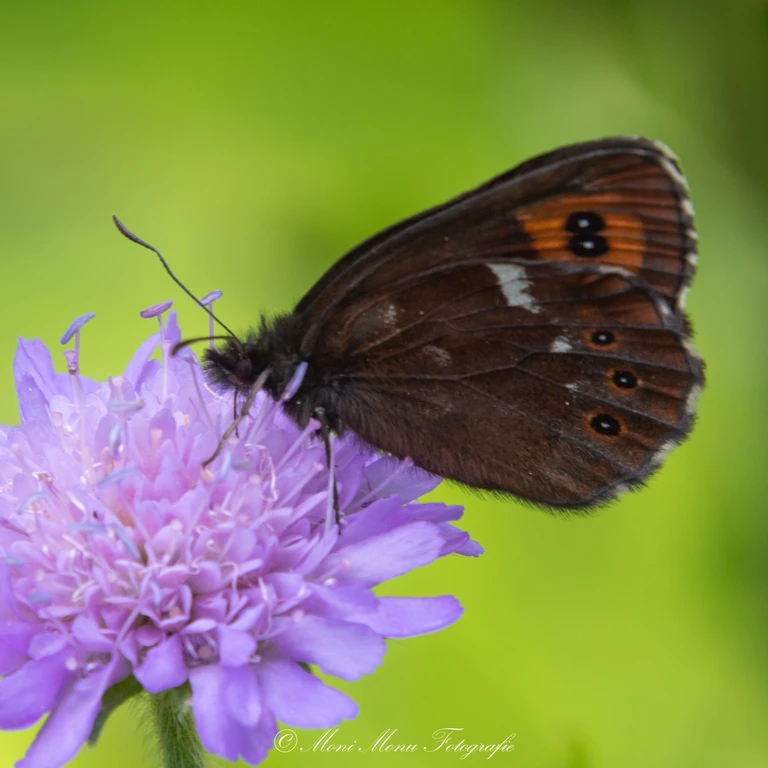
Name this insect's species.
Erebia ligea
